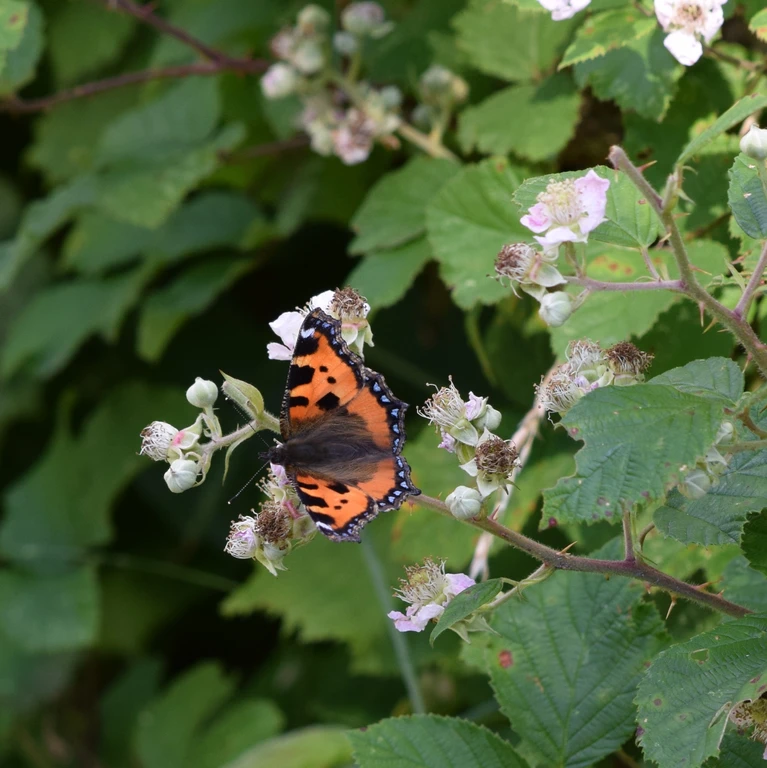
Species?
Aglais urticae
